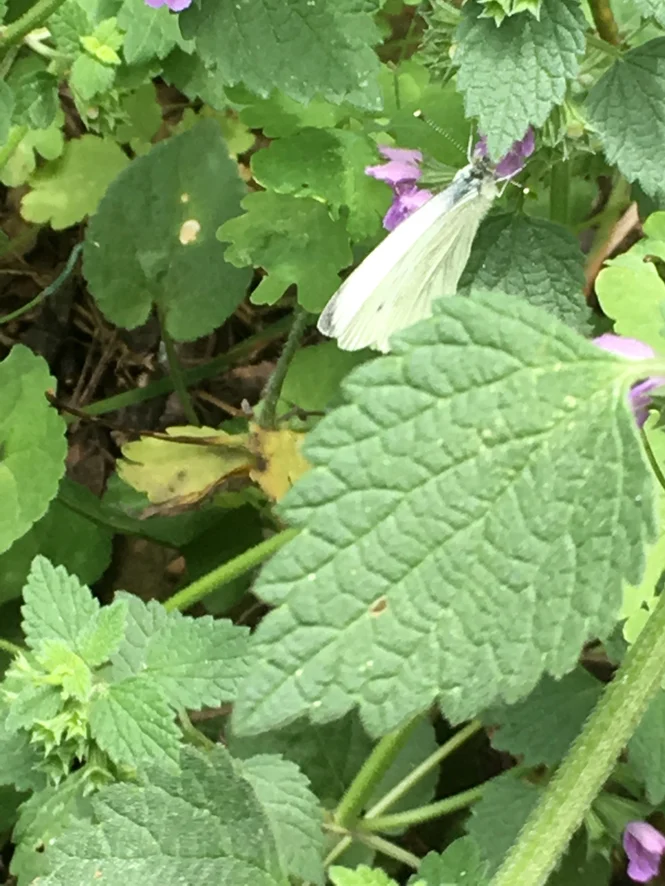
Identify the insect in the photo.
Pieris napi
